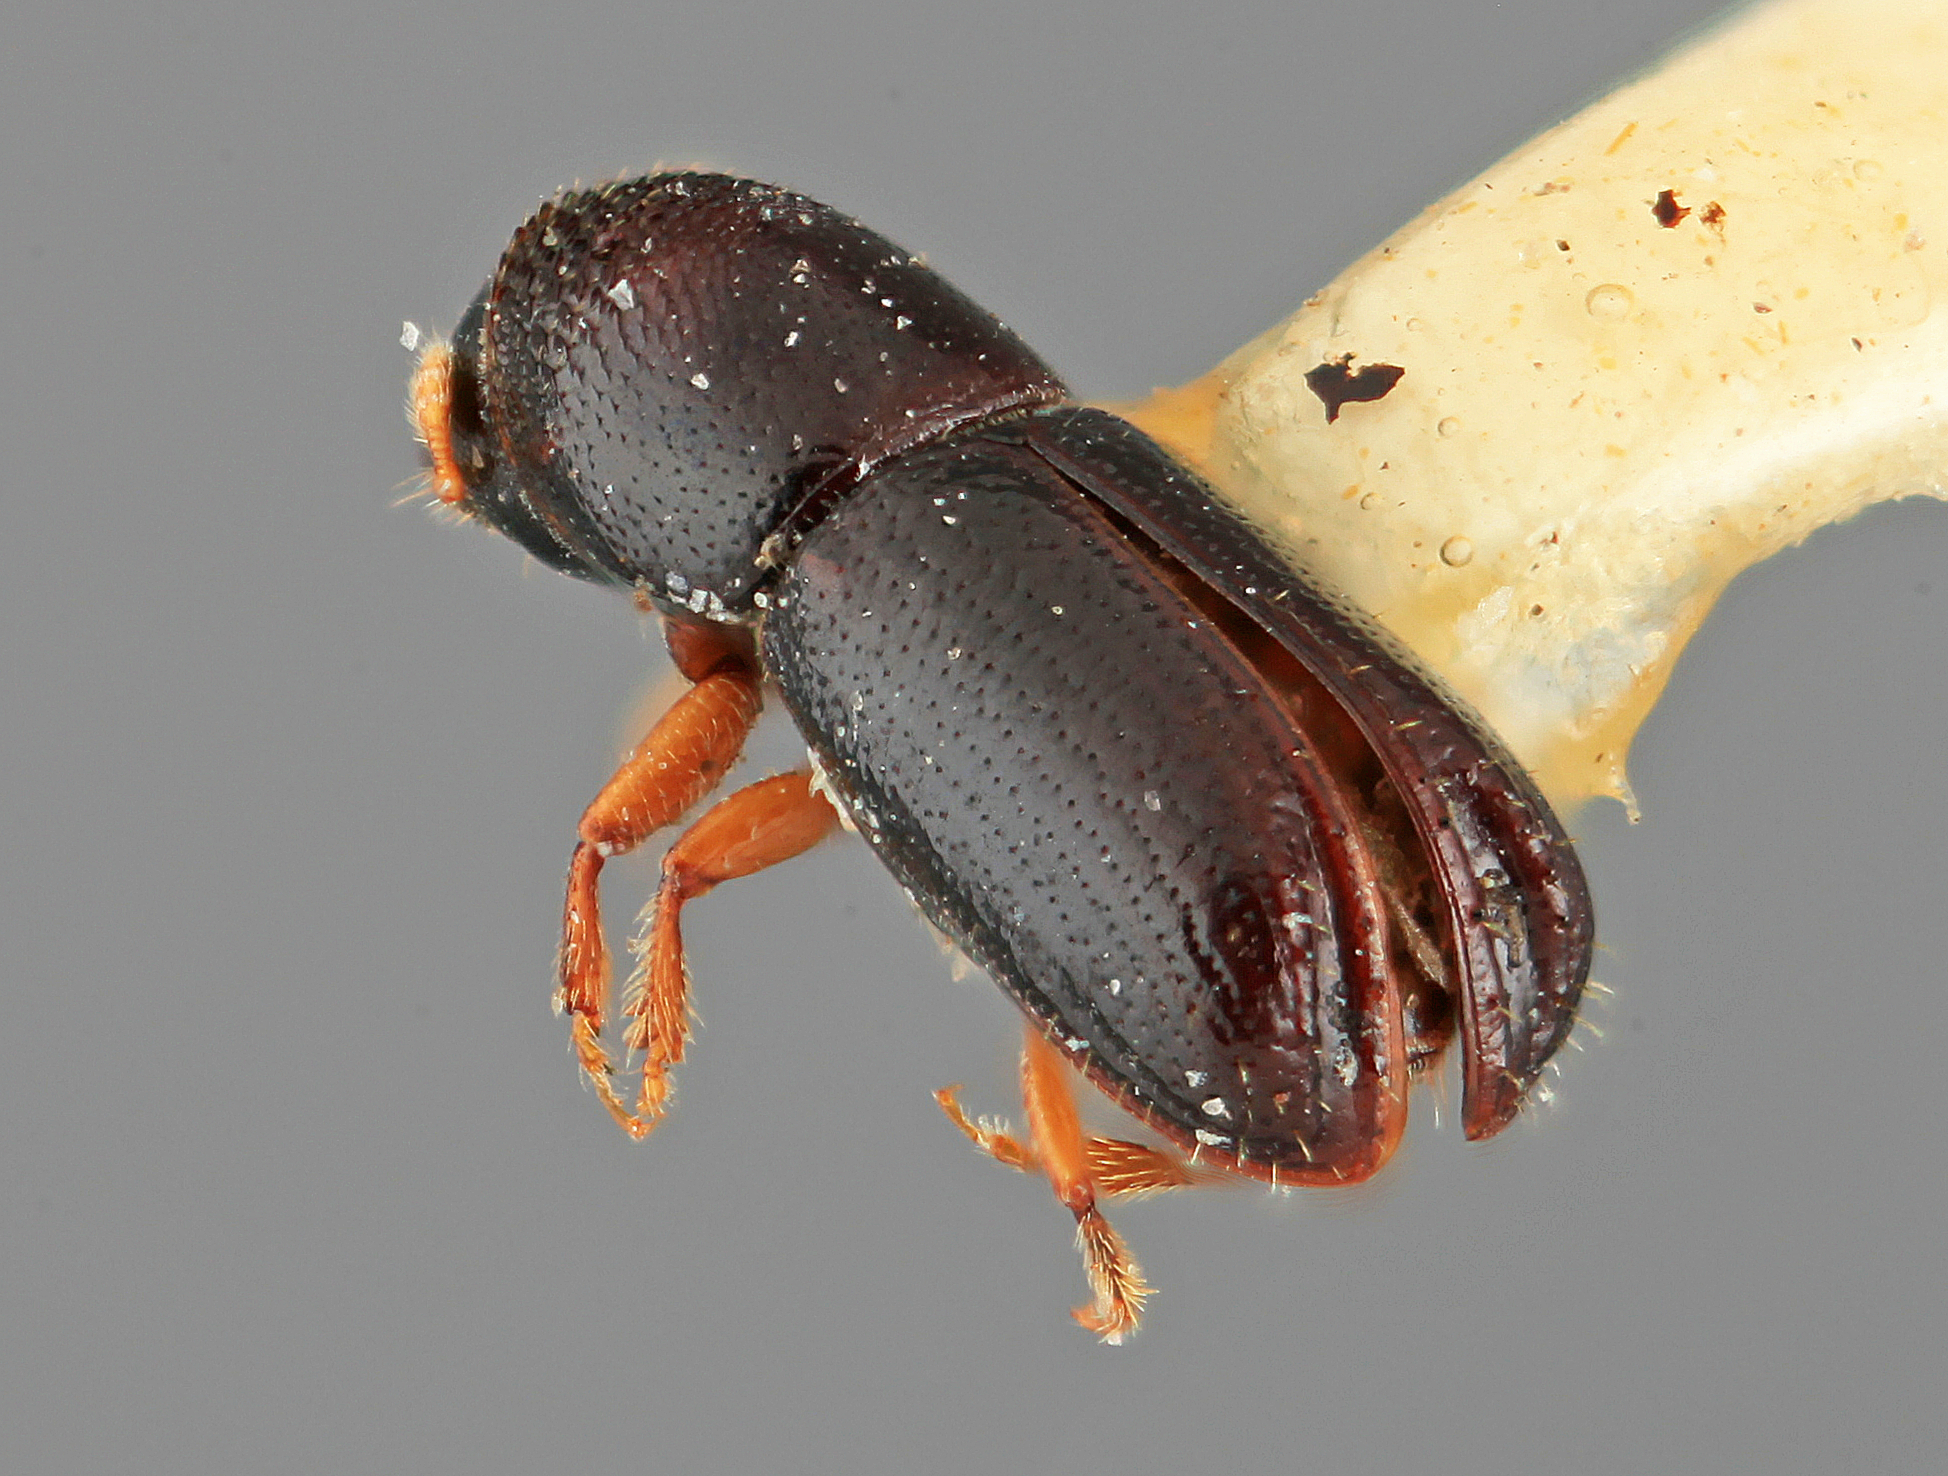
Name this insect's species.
Pityophthorus degener
